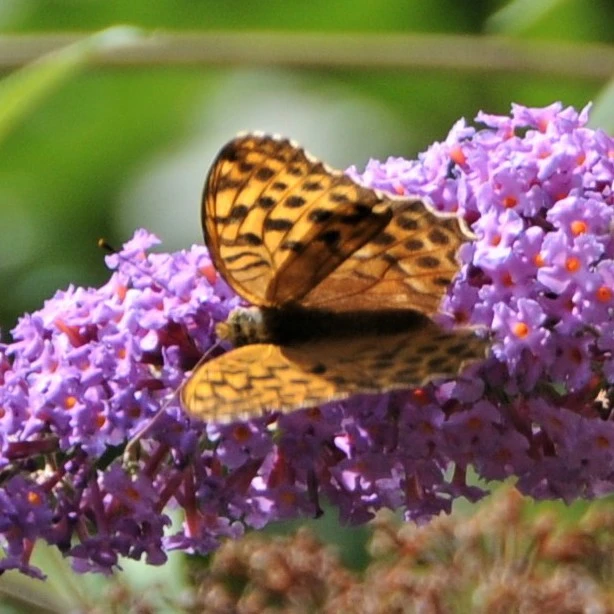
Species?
Argynnis paphia
